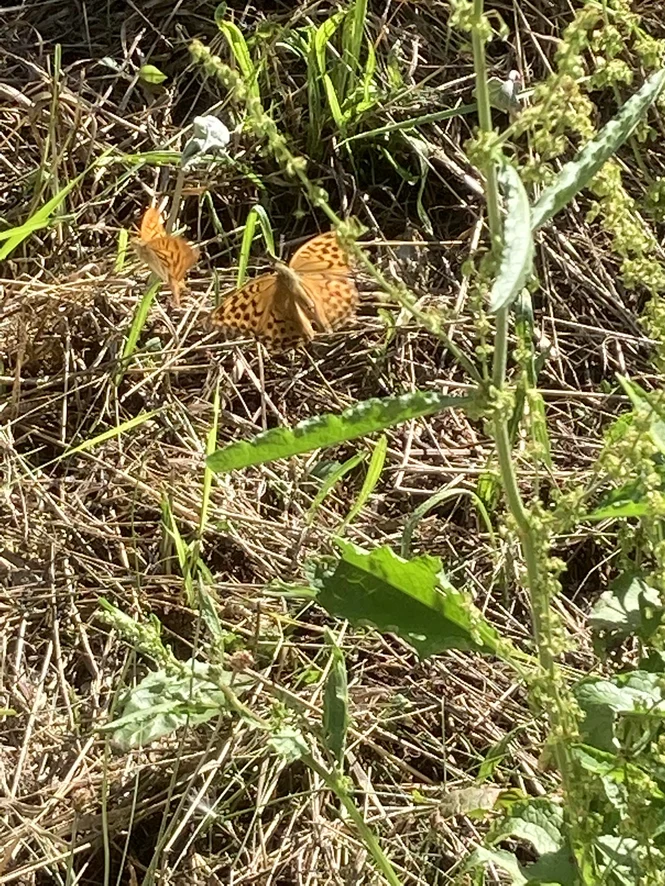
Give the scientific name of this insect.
Argynnis paphia
